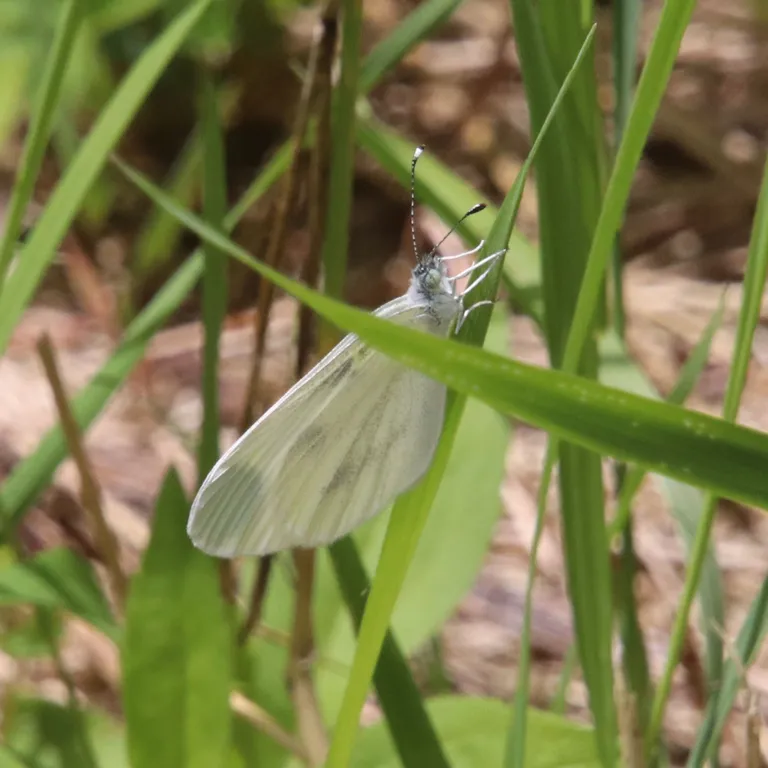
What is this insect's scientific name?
Leptidea sinapis/juvernica
